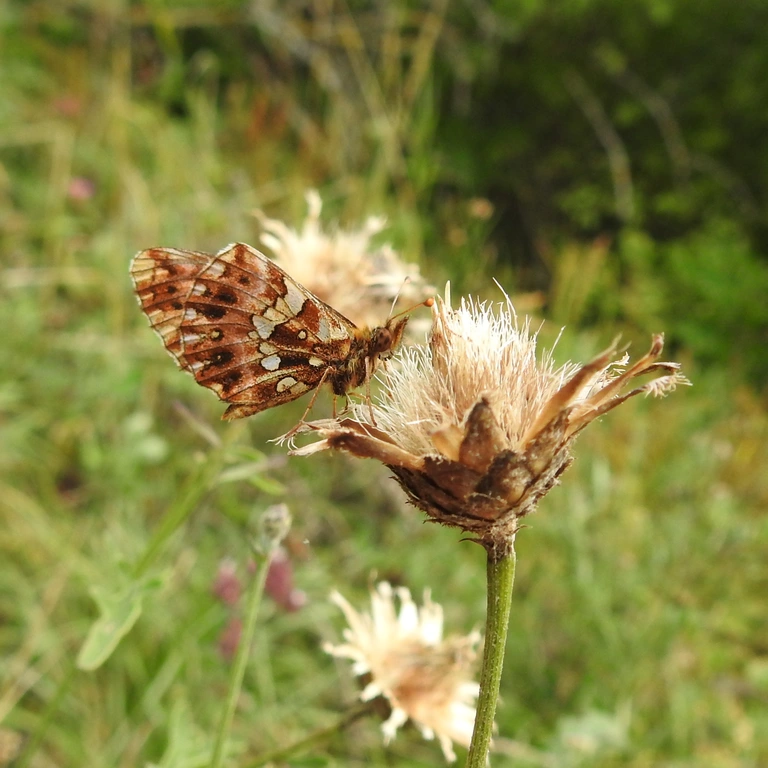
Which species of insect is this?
Boloria dia
